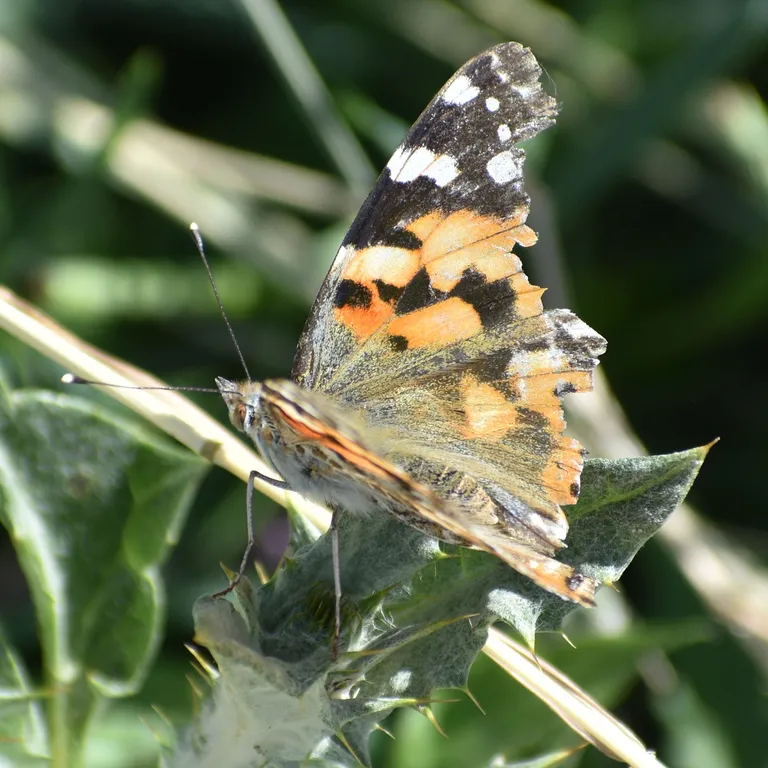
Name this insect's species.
Vanessa cardui
